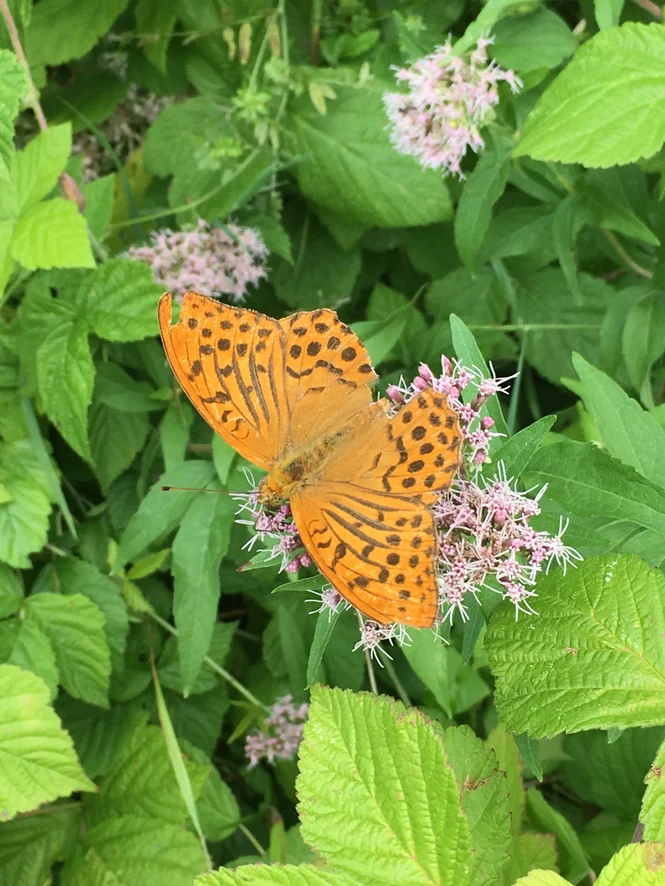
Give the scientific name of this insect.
Argynnis paphia
